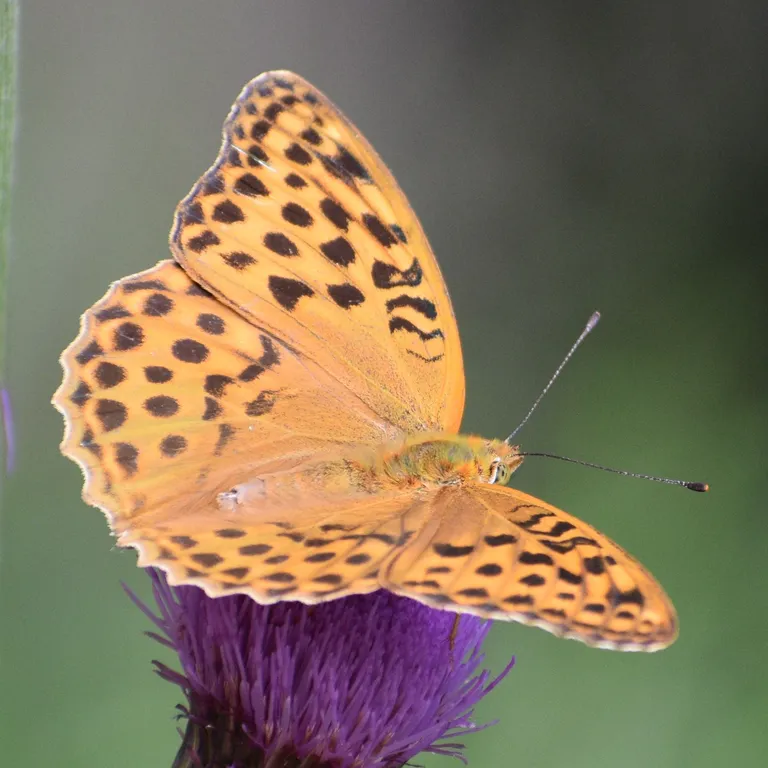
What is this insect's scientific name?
Argynnis paphia
